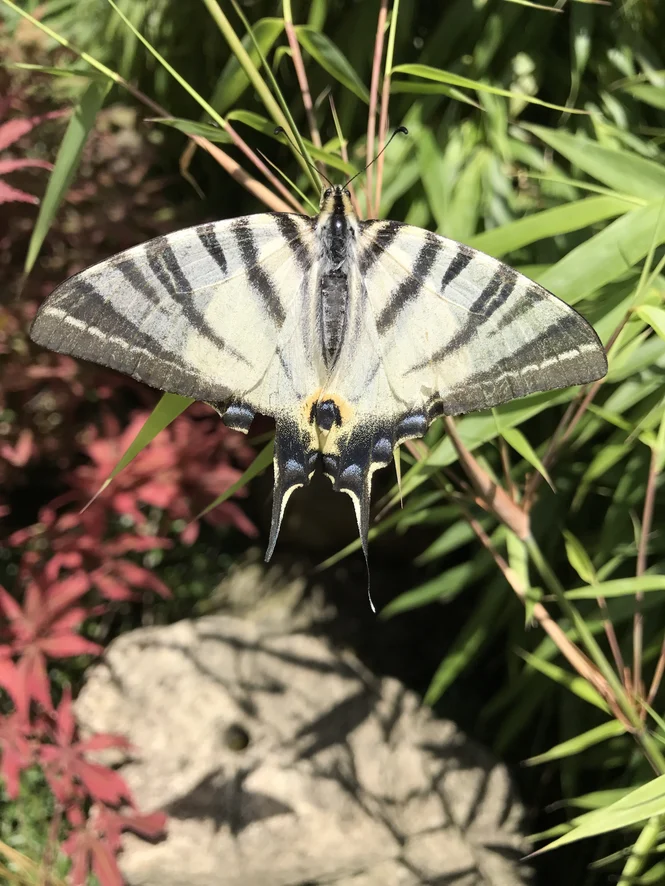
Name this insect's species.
Iphiclides podalirius
